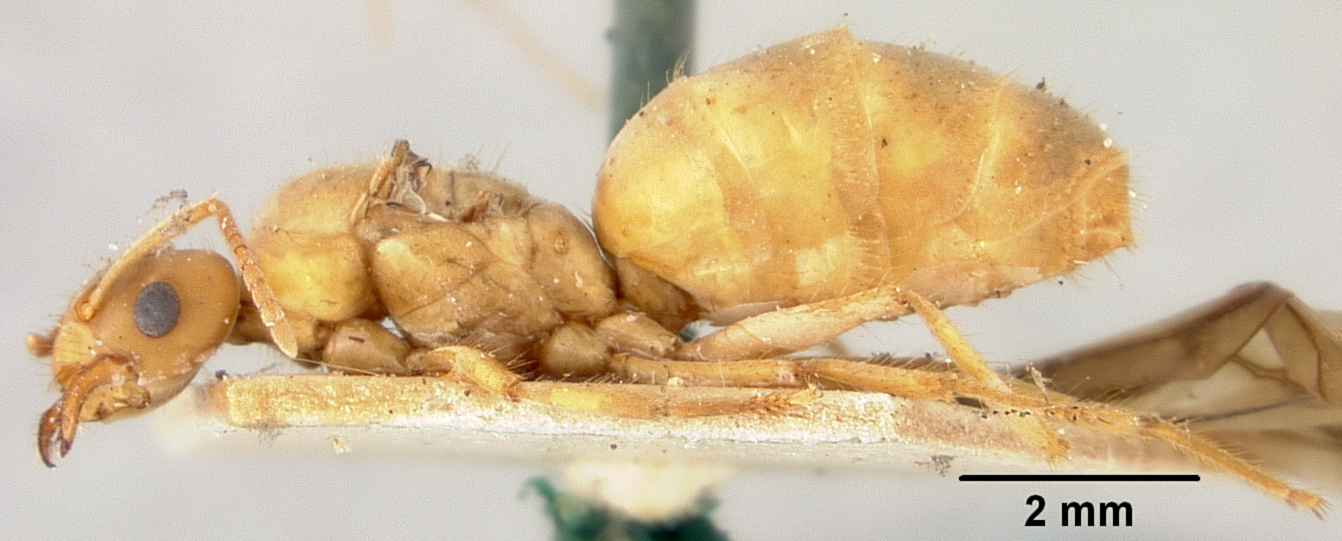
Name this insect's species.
Pseudolasius mayri
